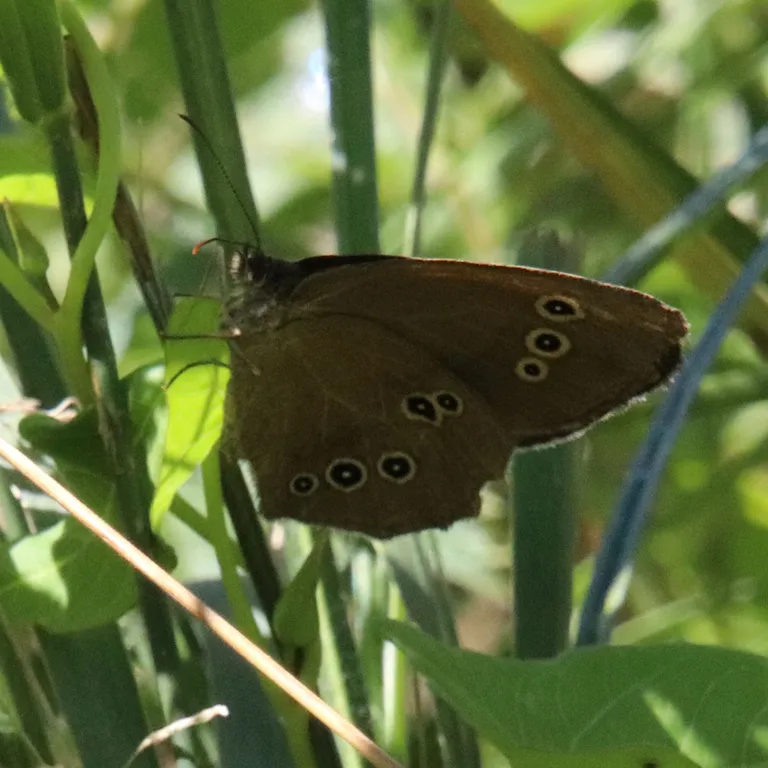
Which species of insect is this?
Aphantopus hyperantus
